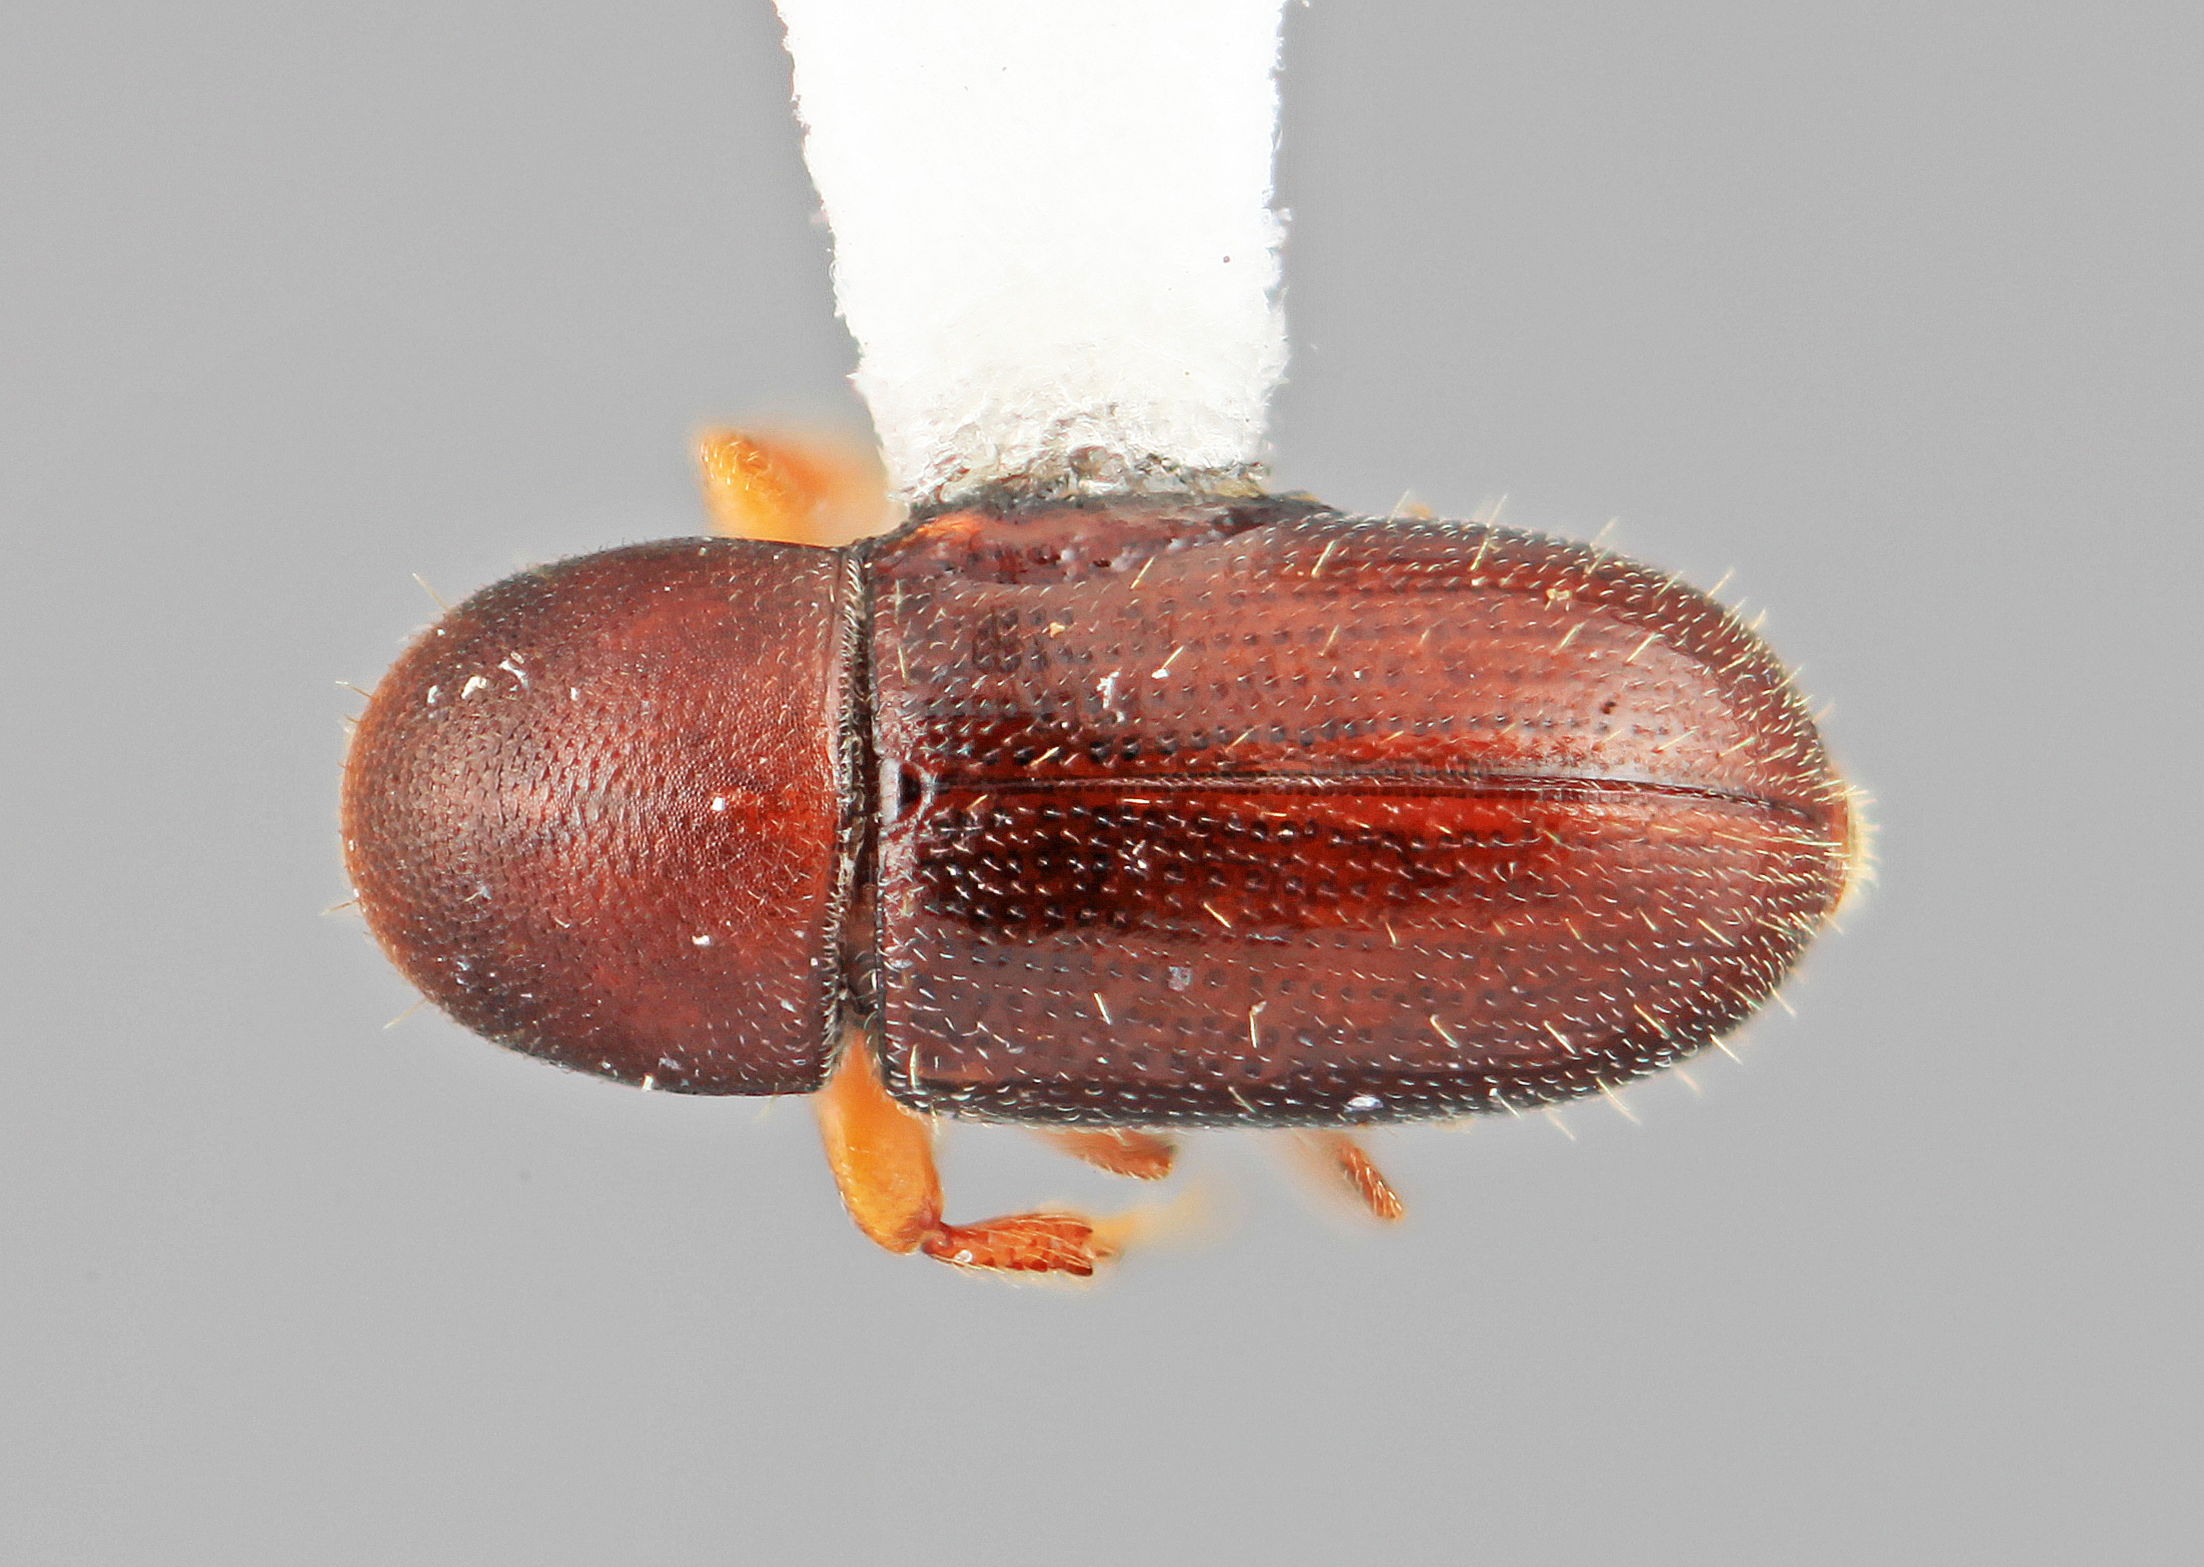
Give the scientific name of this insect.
Scolytodes ficicolens
